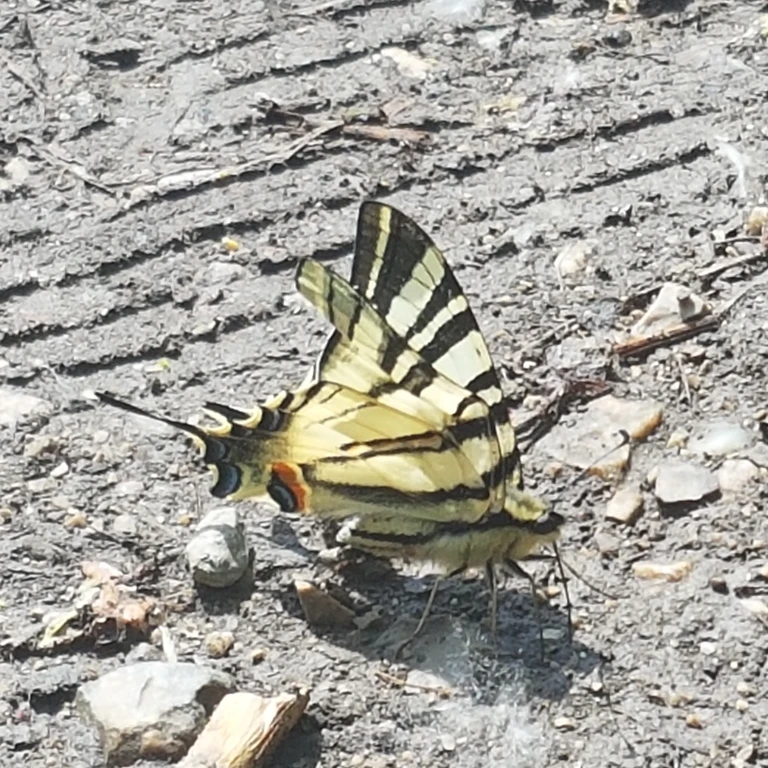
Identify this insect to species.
Iphiclides podalirius
